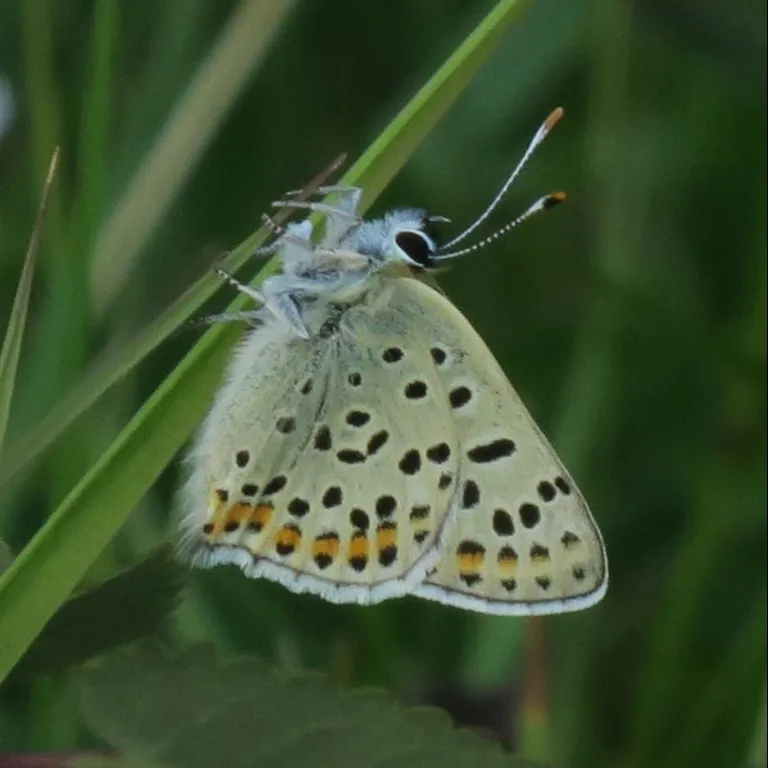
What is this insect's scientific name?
Lycaena tityrus (also Loweia tityrus)
